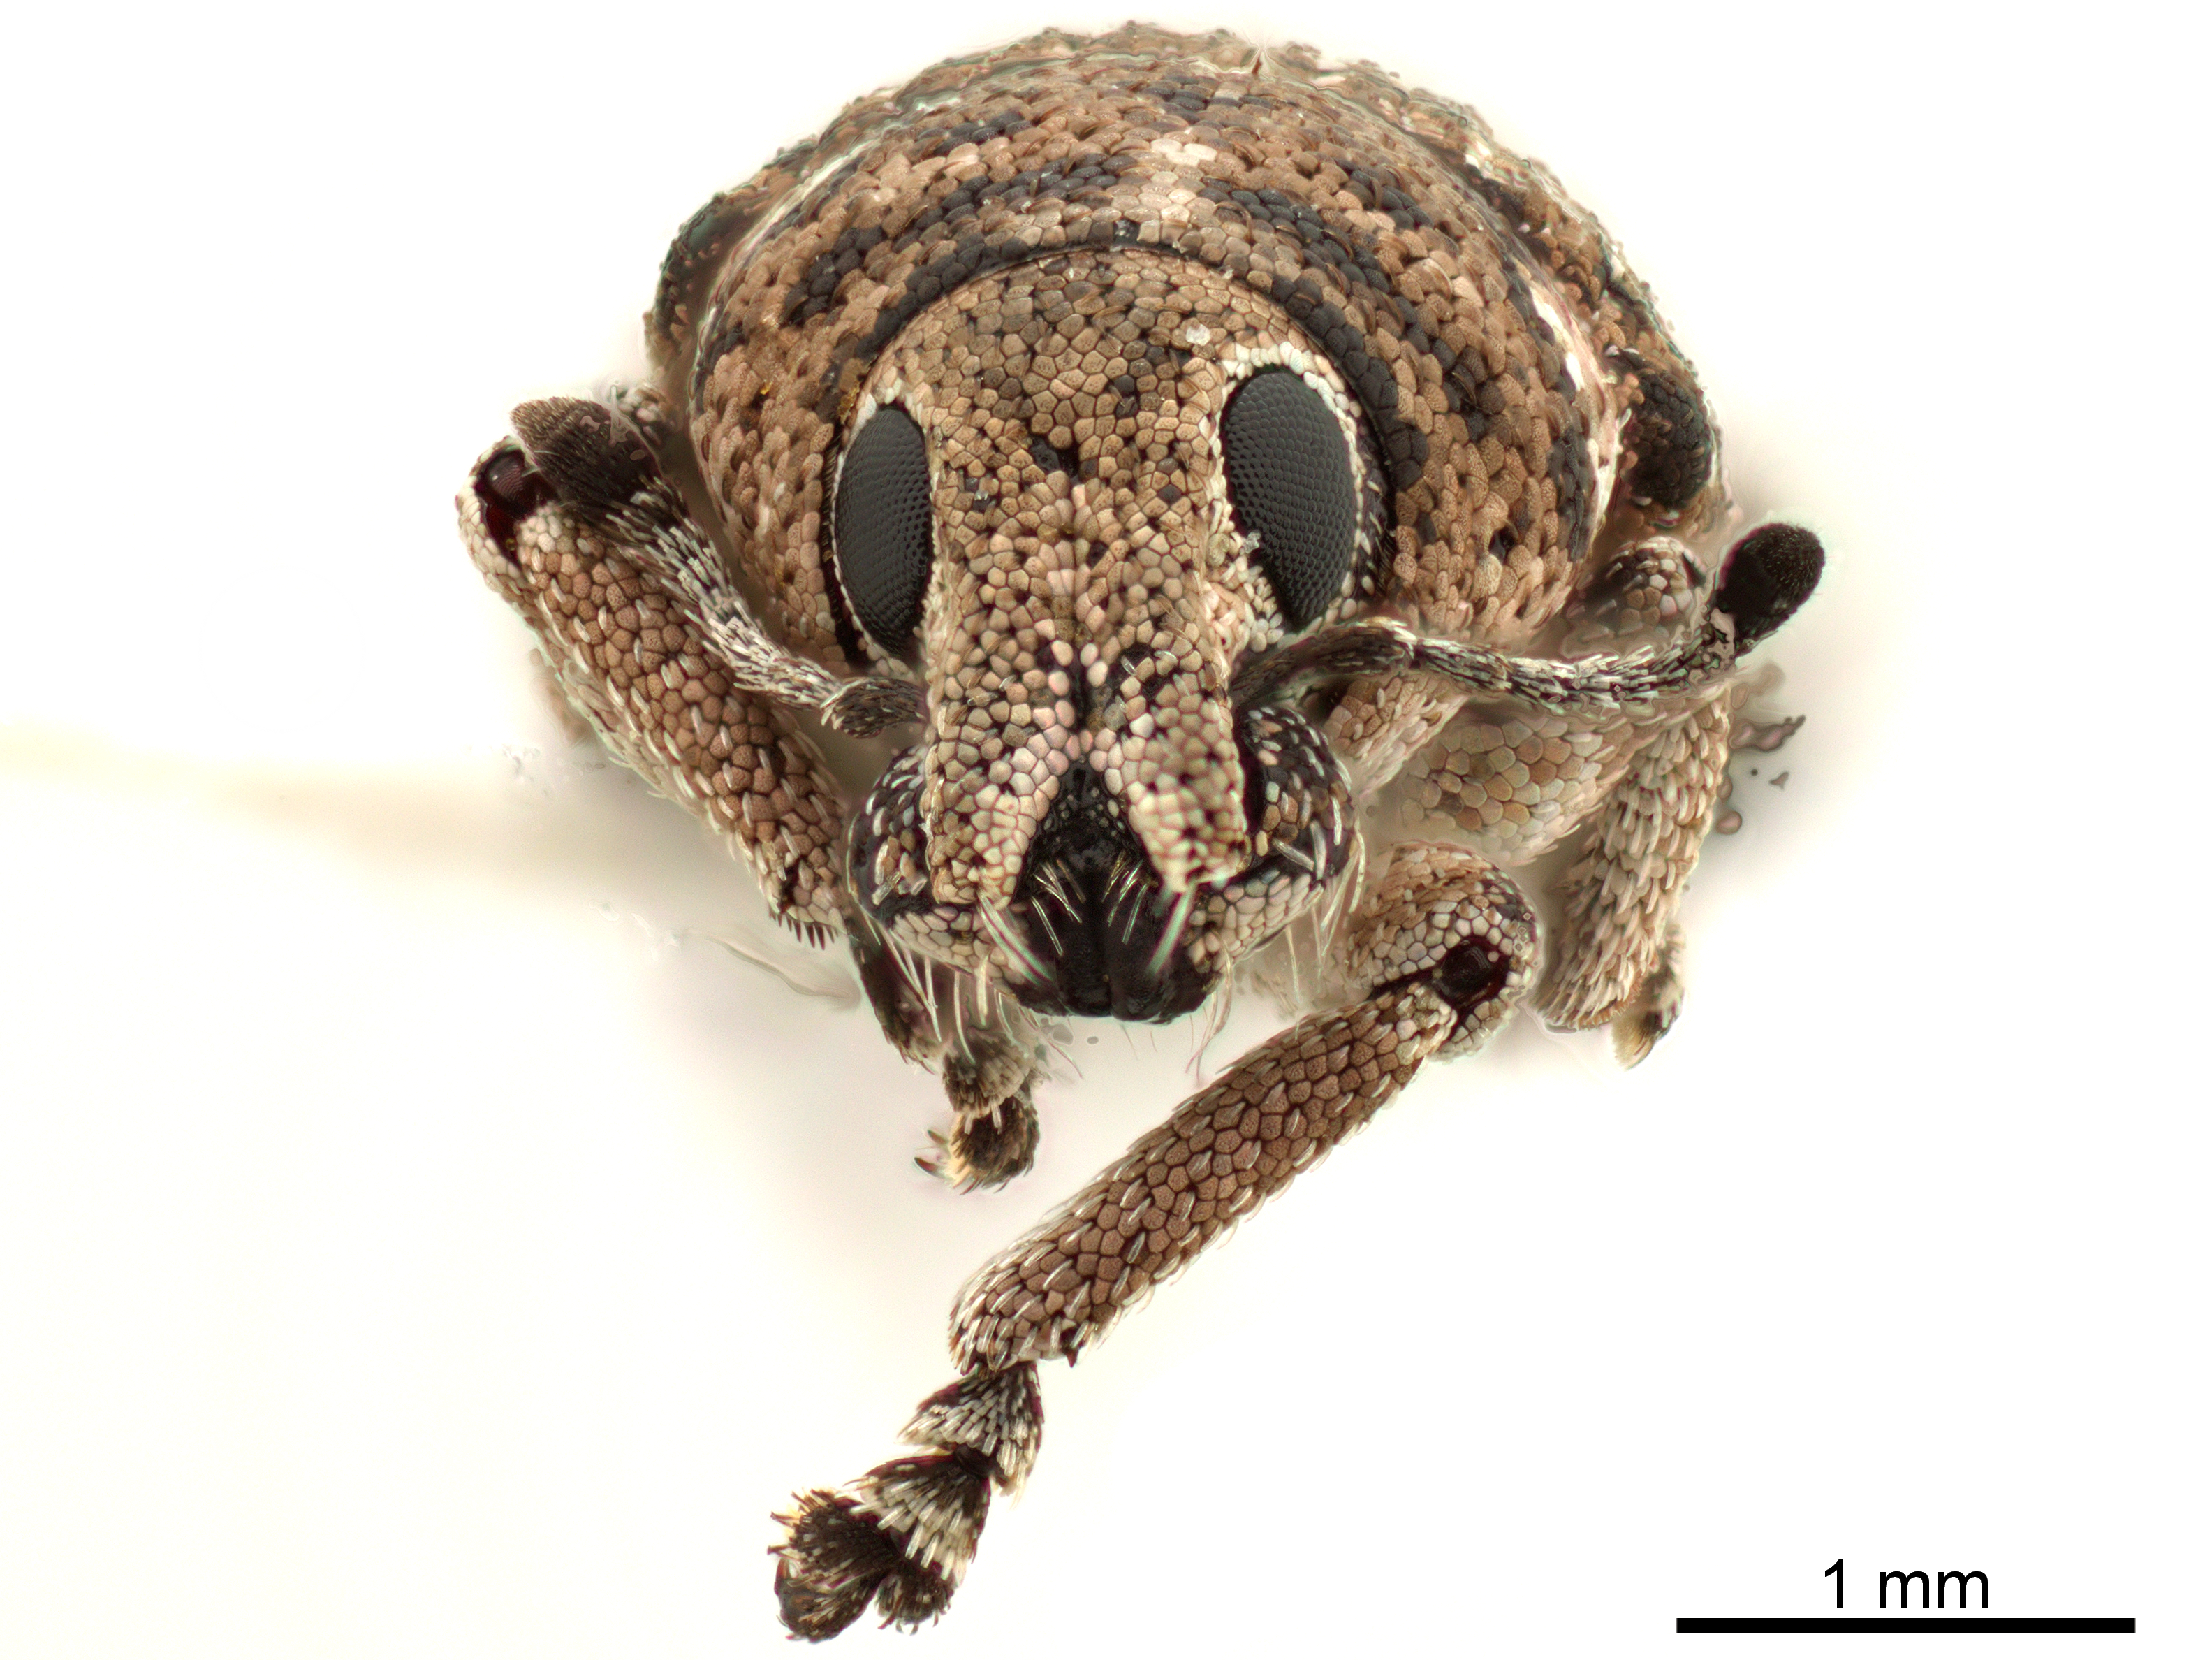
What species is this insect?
Colecerus marmoratus
